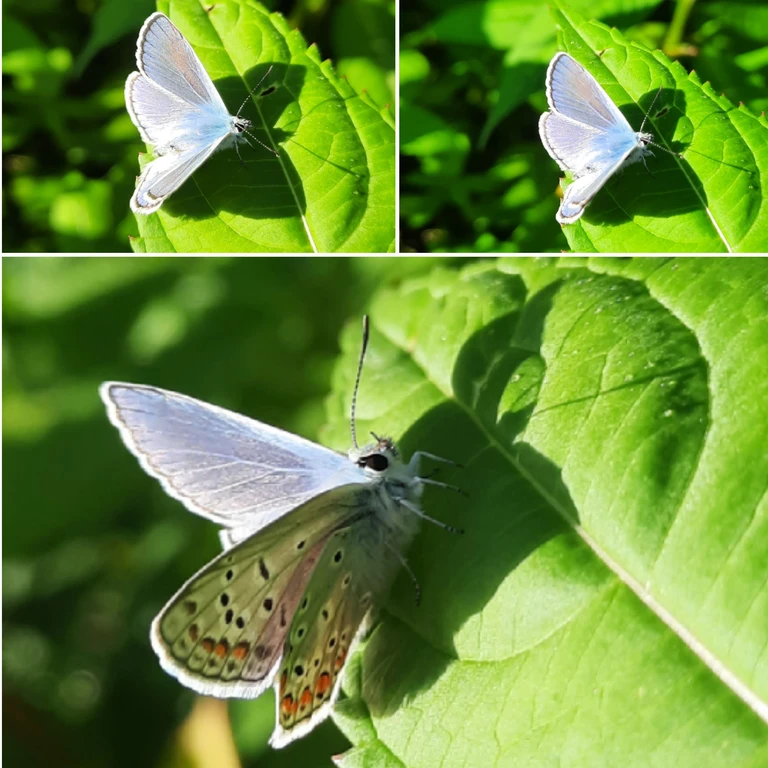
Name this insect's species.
Polyommatus icarus
